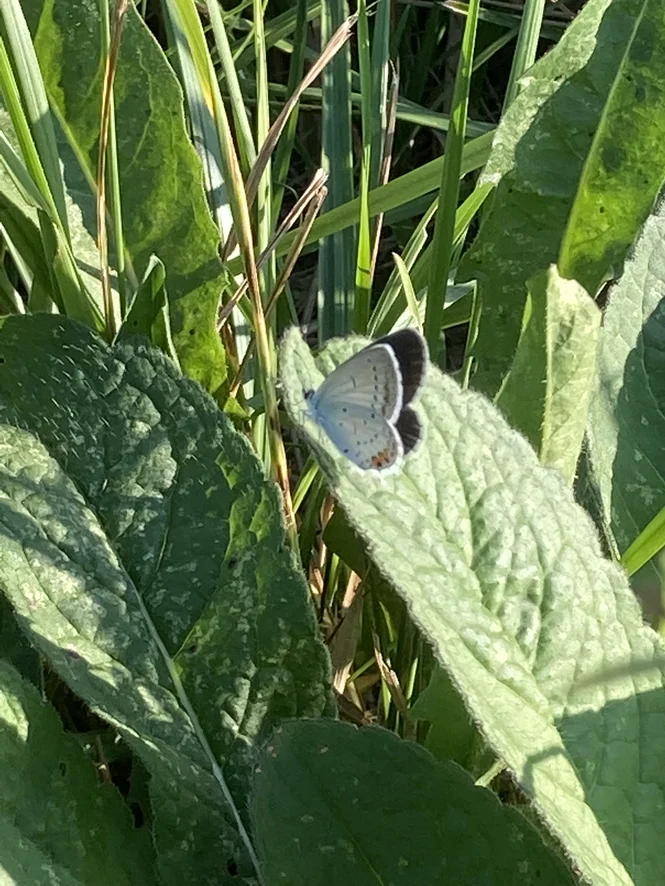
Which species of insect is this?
Cupido argiades (also Elkalyce argiades)
